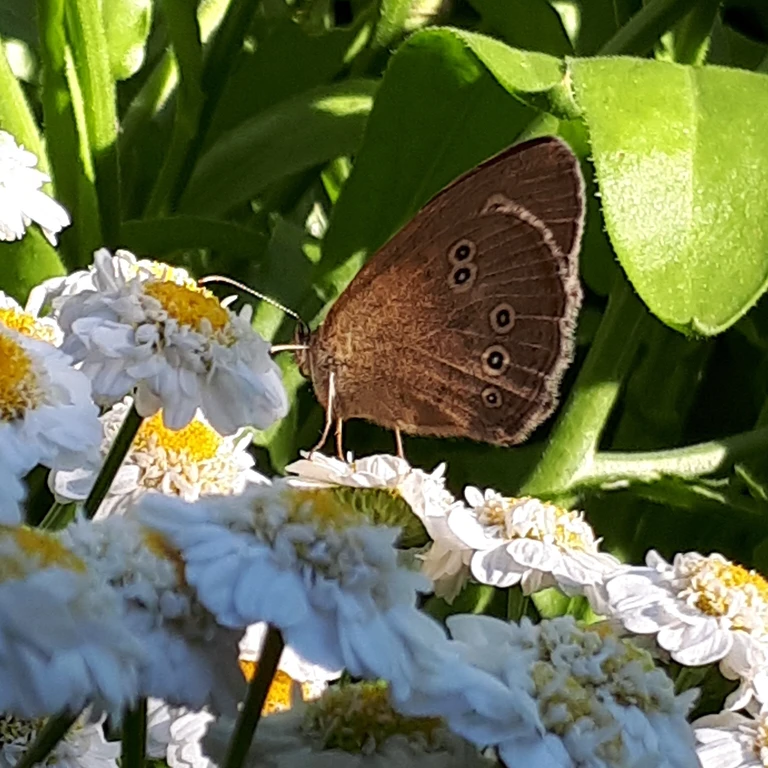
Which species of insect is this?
Aphantopus hyperantus
